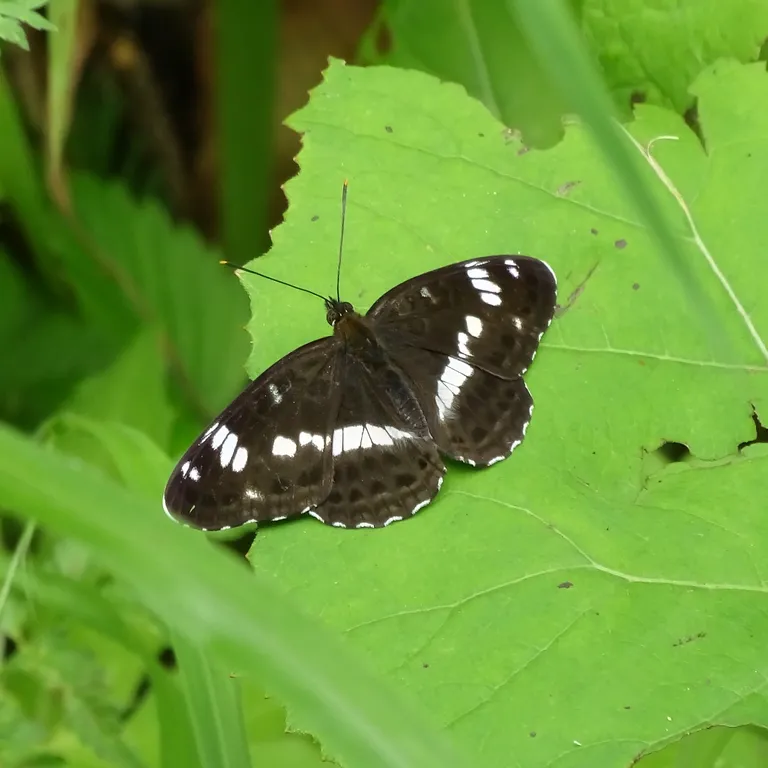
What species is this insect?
Limenitis camilla (also Ladoga camilla)
